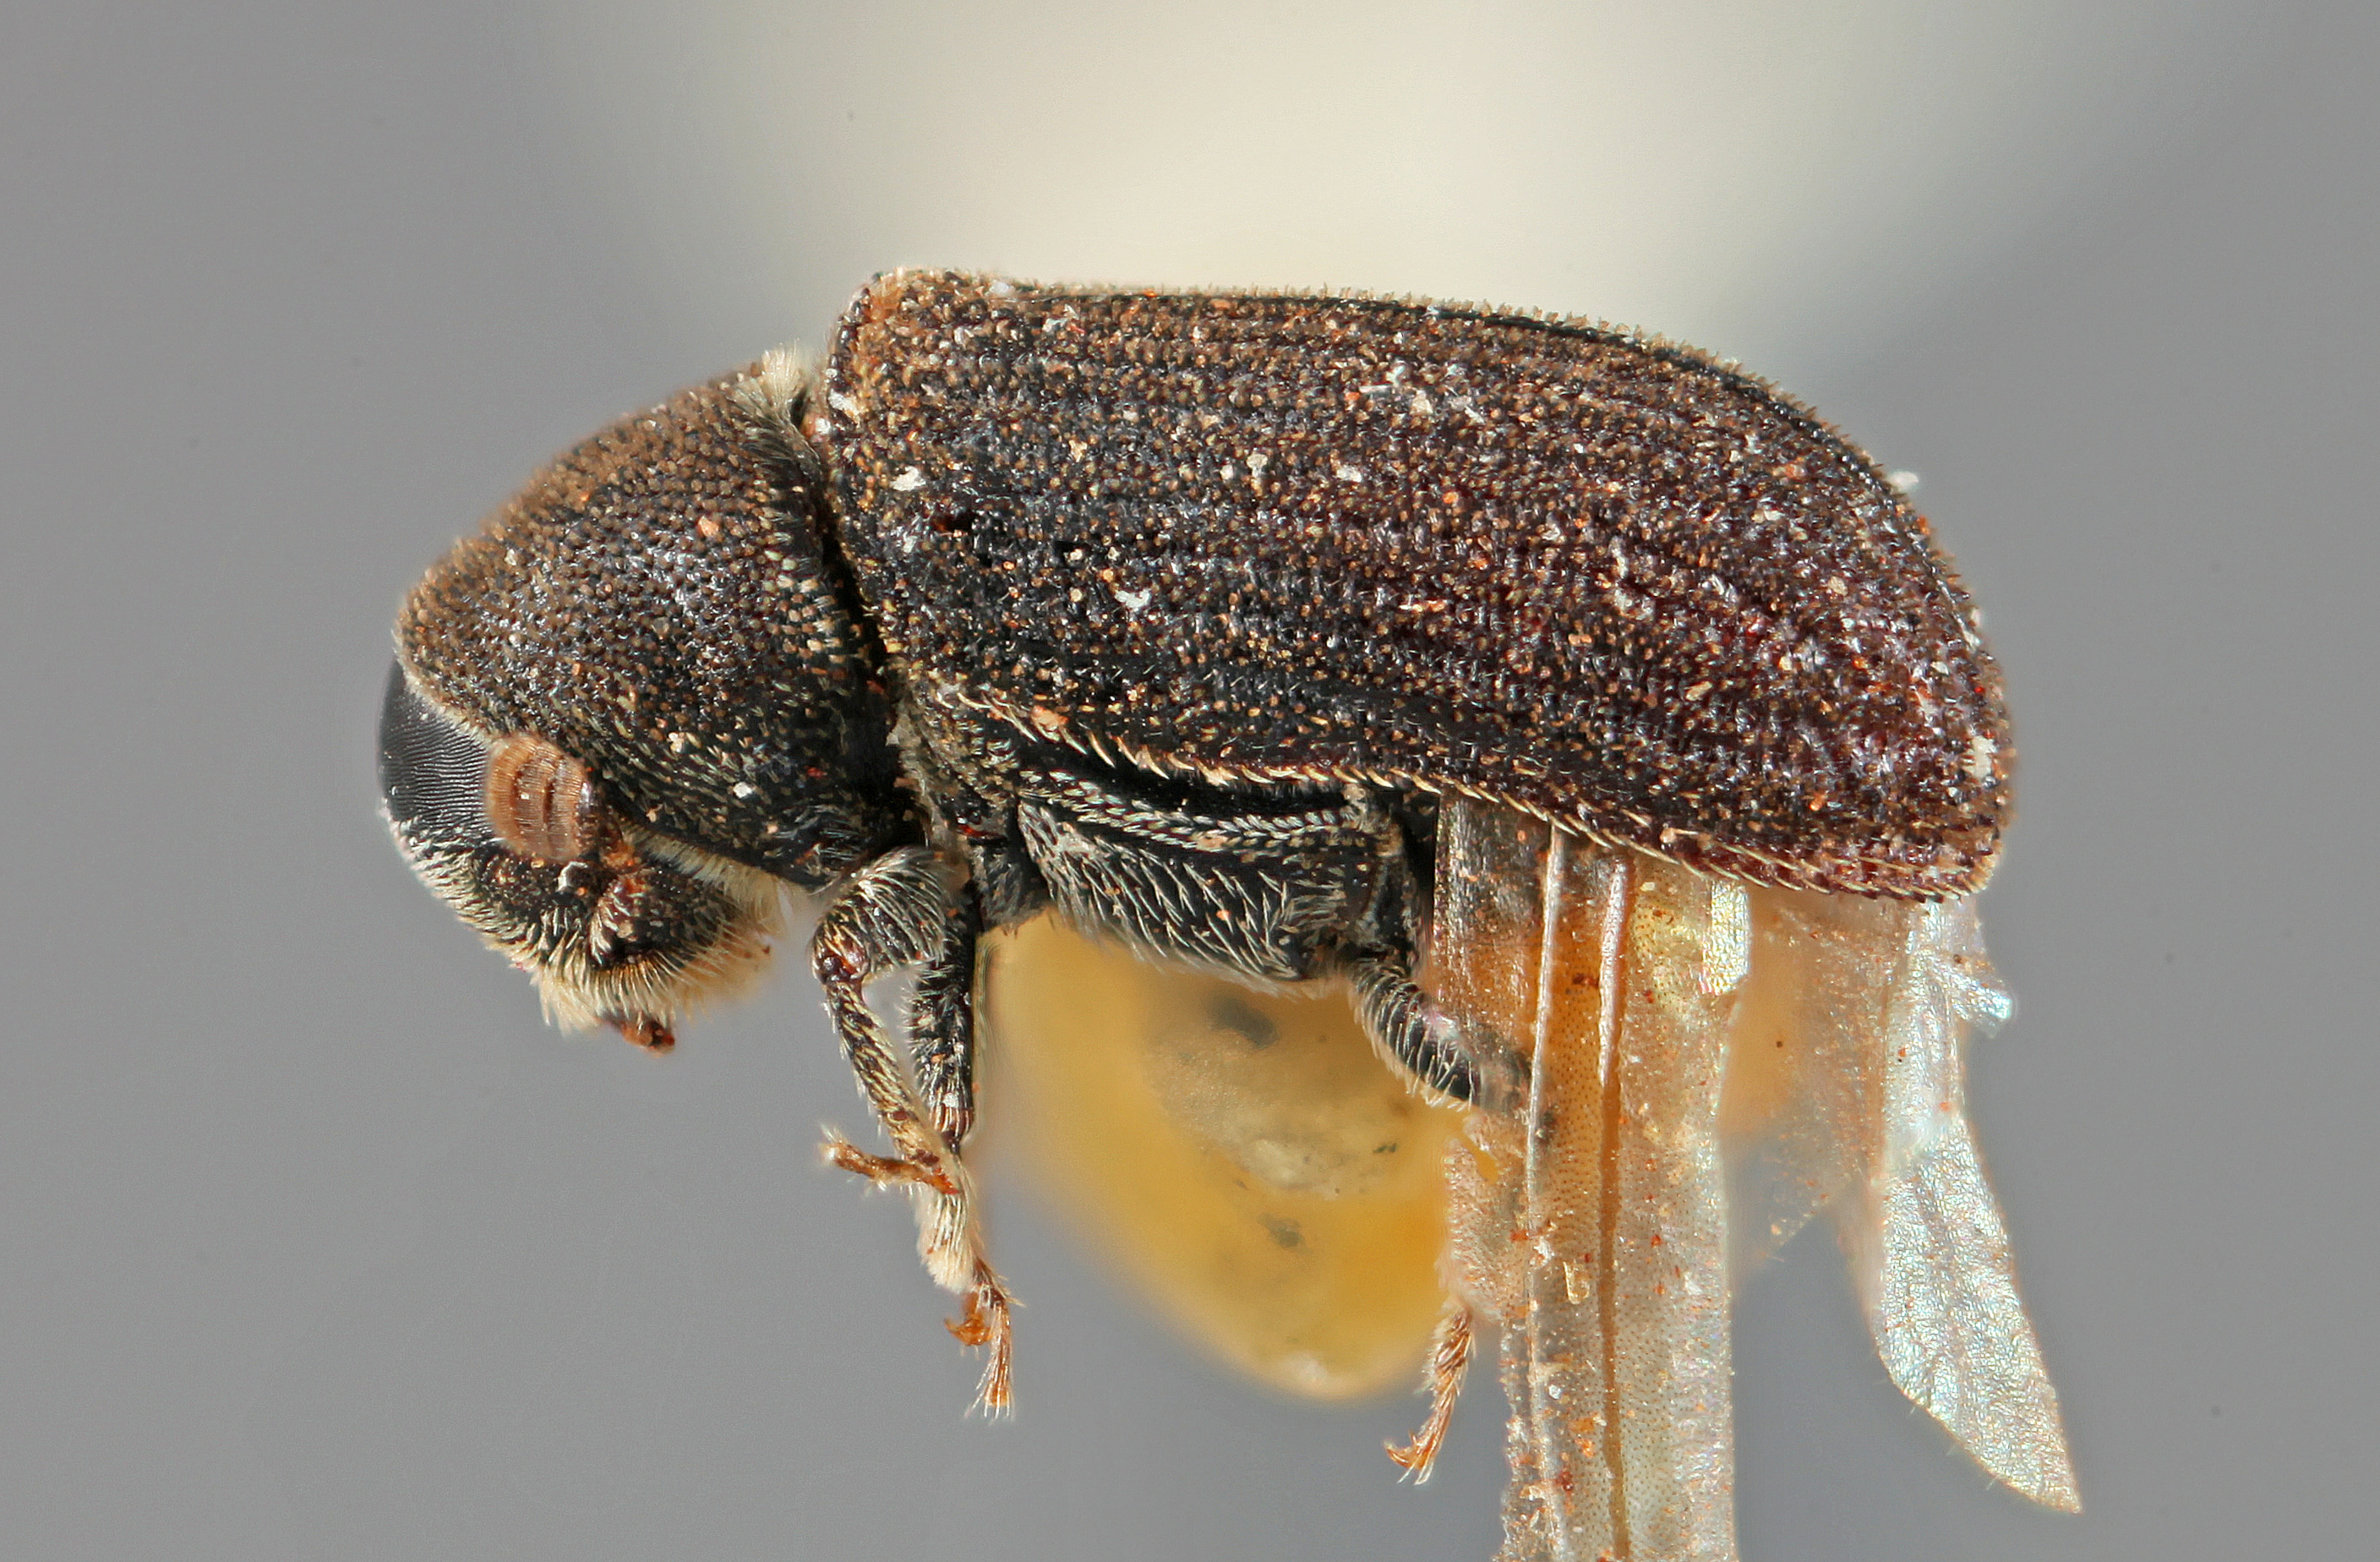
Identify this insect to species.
Carphoborus convexifrons
